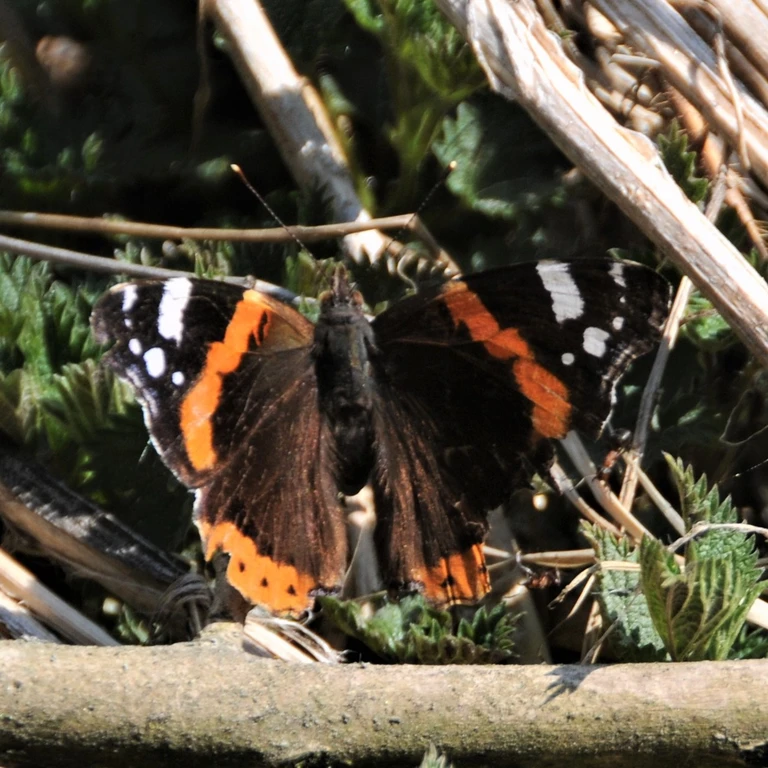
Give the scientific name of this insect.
Vanessa atalanta
